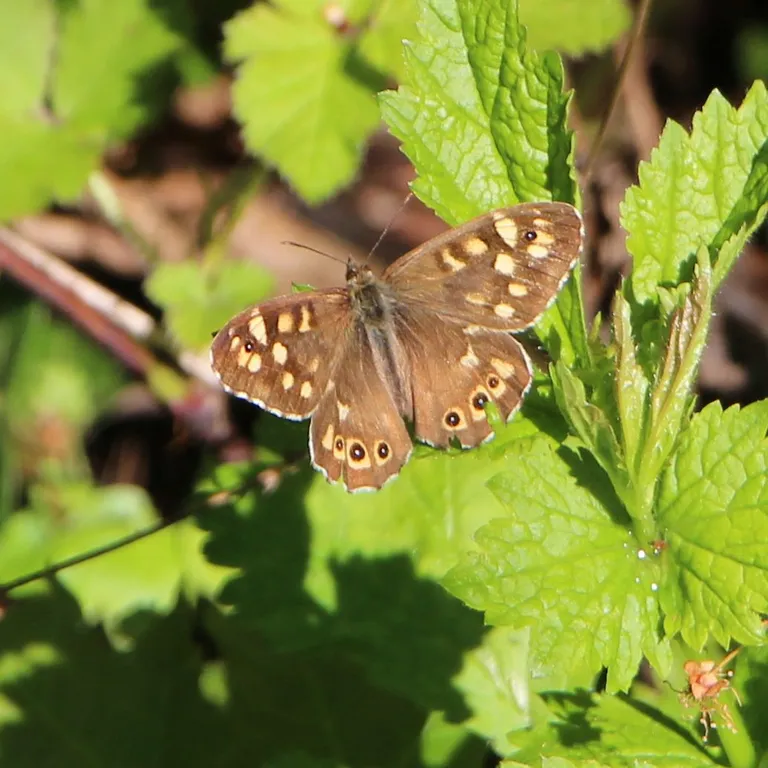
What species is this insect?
Pararge aegeria
